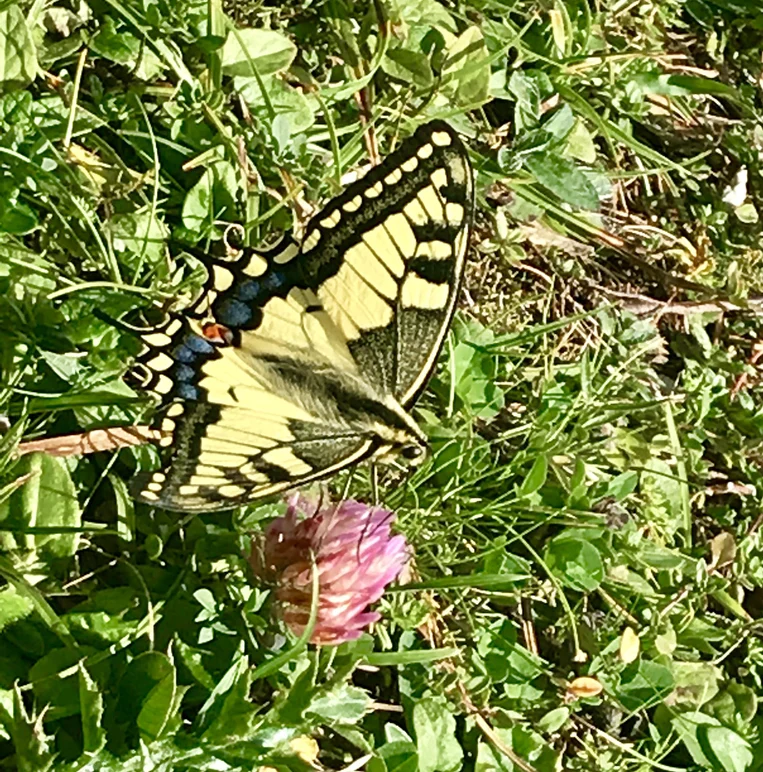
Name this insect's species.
Papilio machaon
